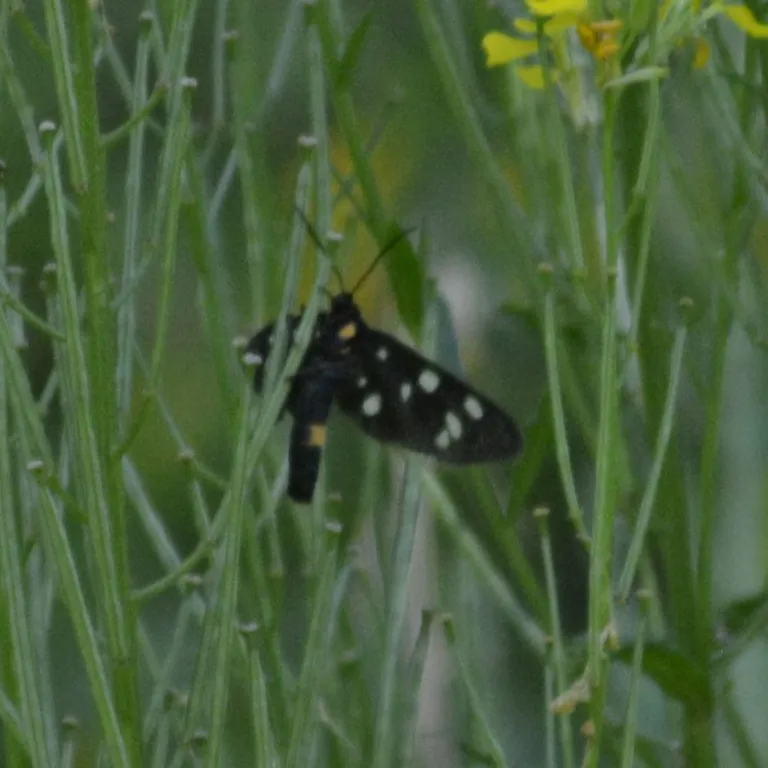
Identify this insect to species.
Amata phegea
